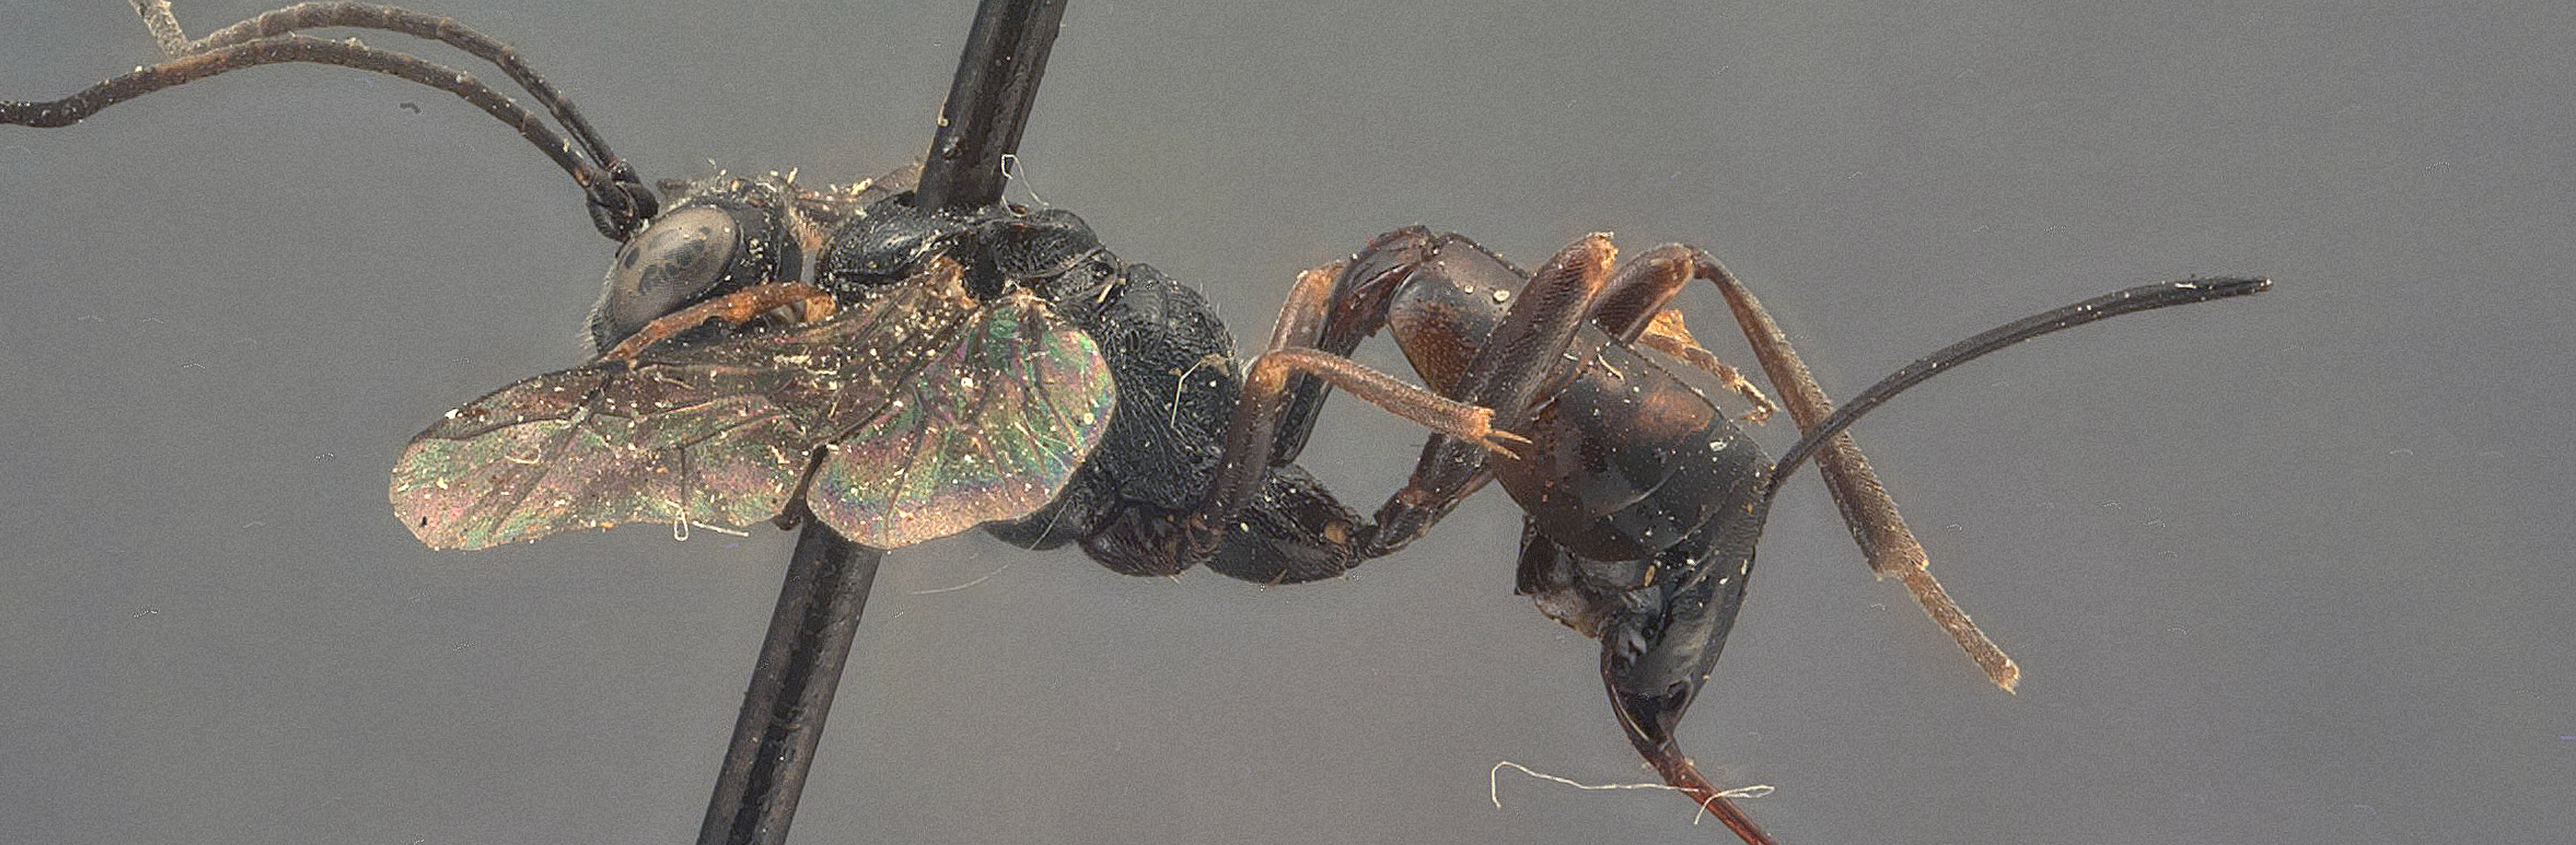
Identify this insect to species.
Mesostenus melanurus
